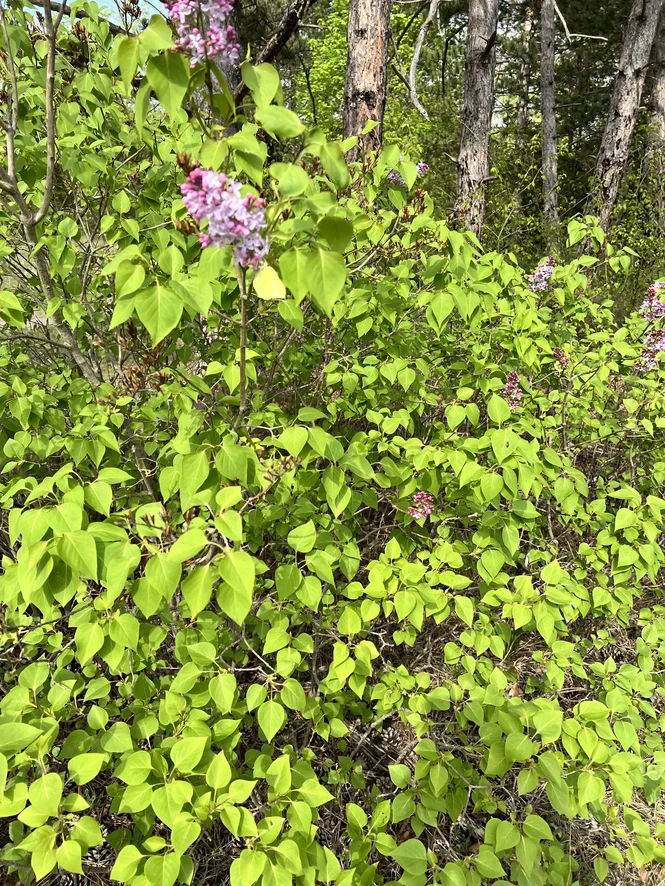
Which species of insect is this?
Gonepteryx rhamni
